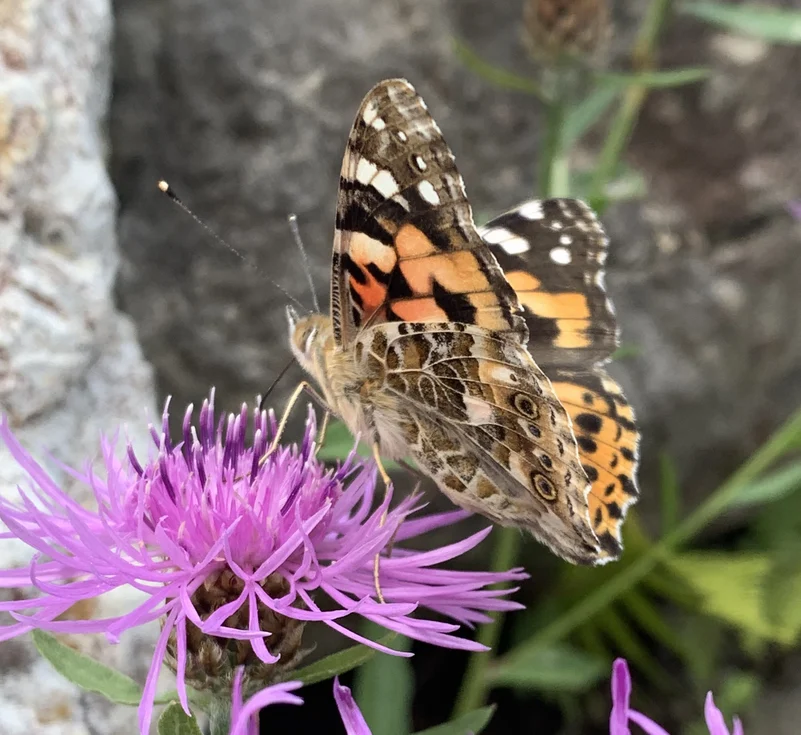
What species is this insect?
Vanessa cardui
